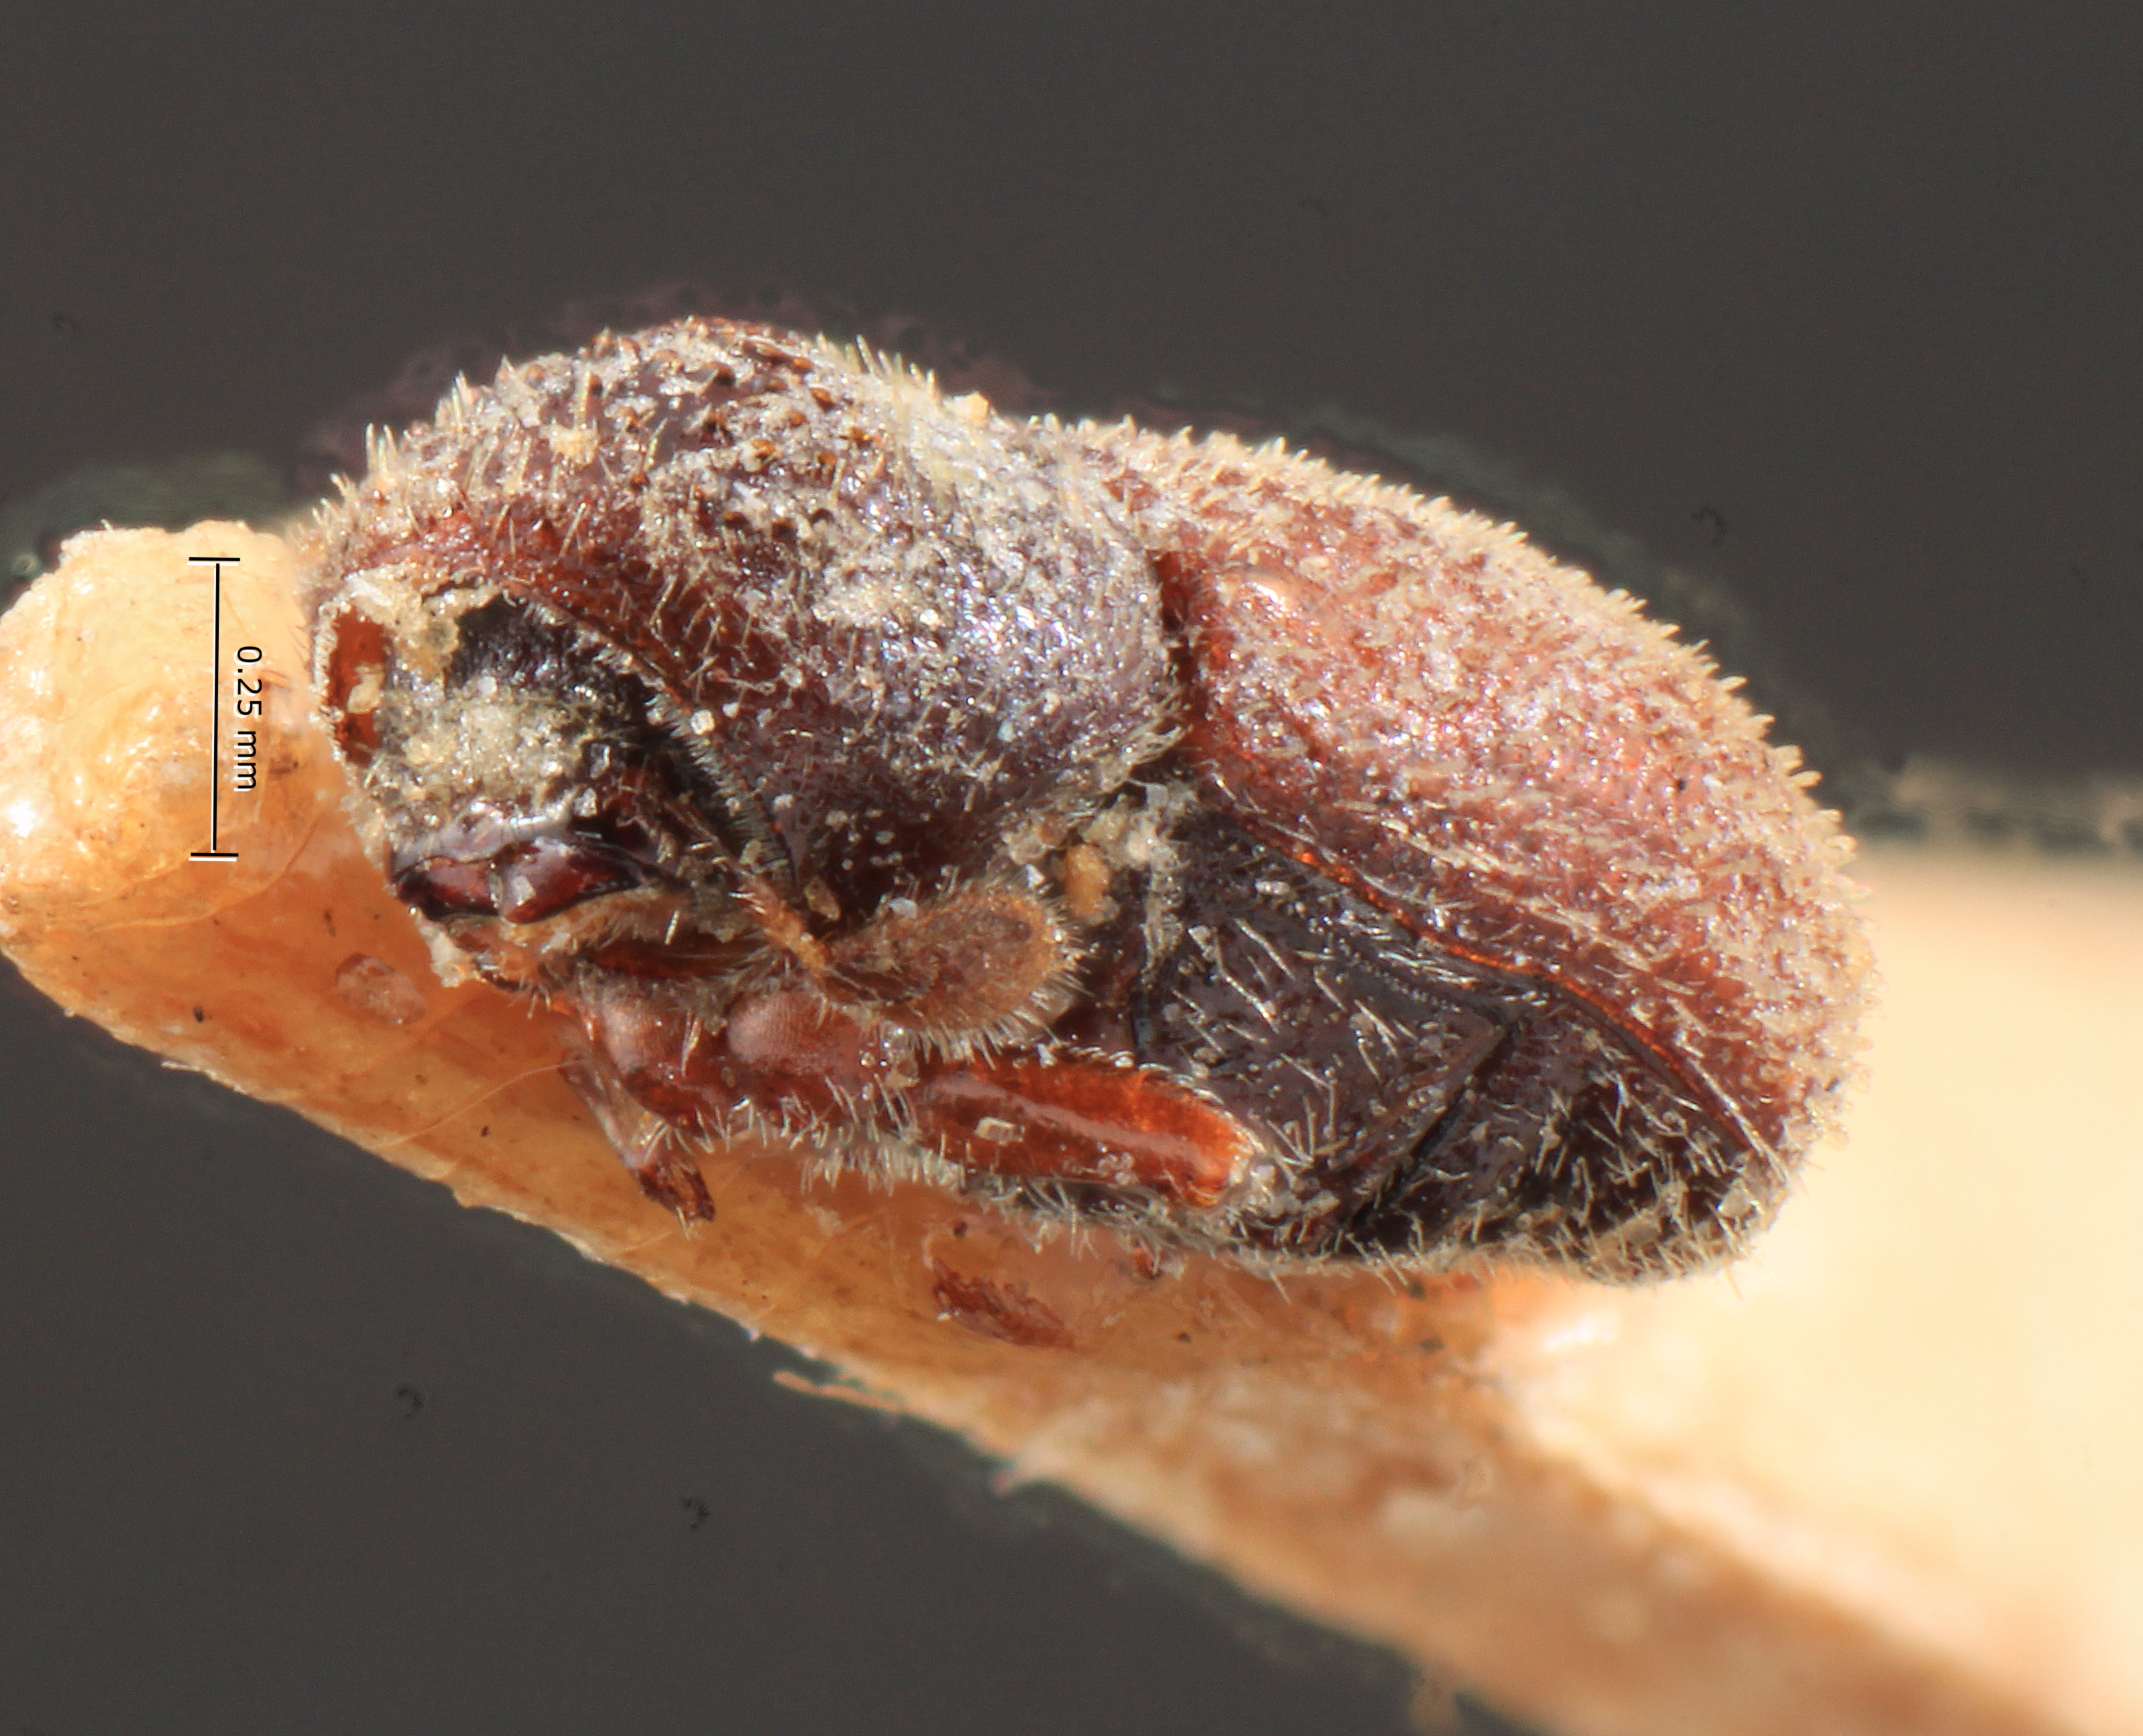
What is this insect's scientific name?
Cryphalus stierlini
